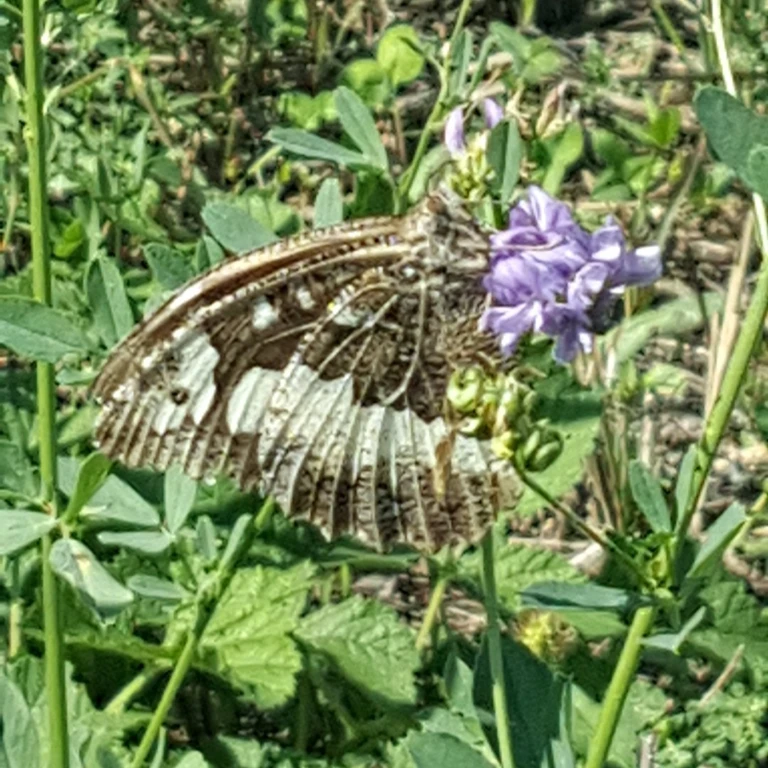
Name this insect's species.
Brintesia circe
